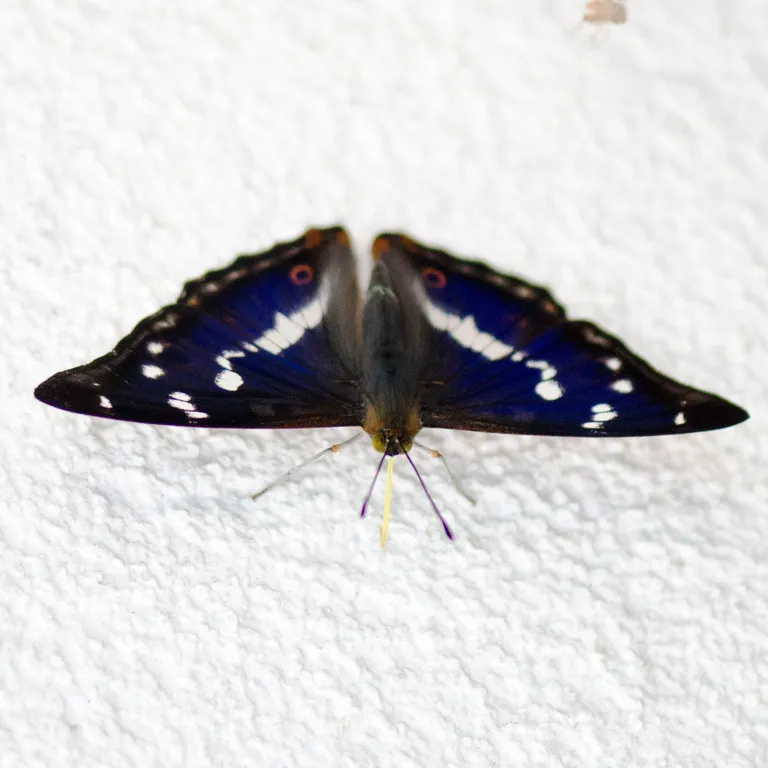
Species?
Apatura iris
